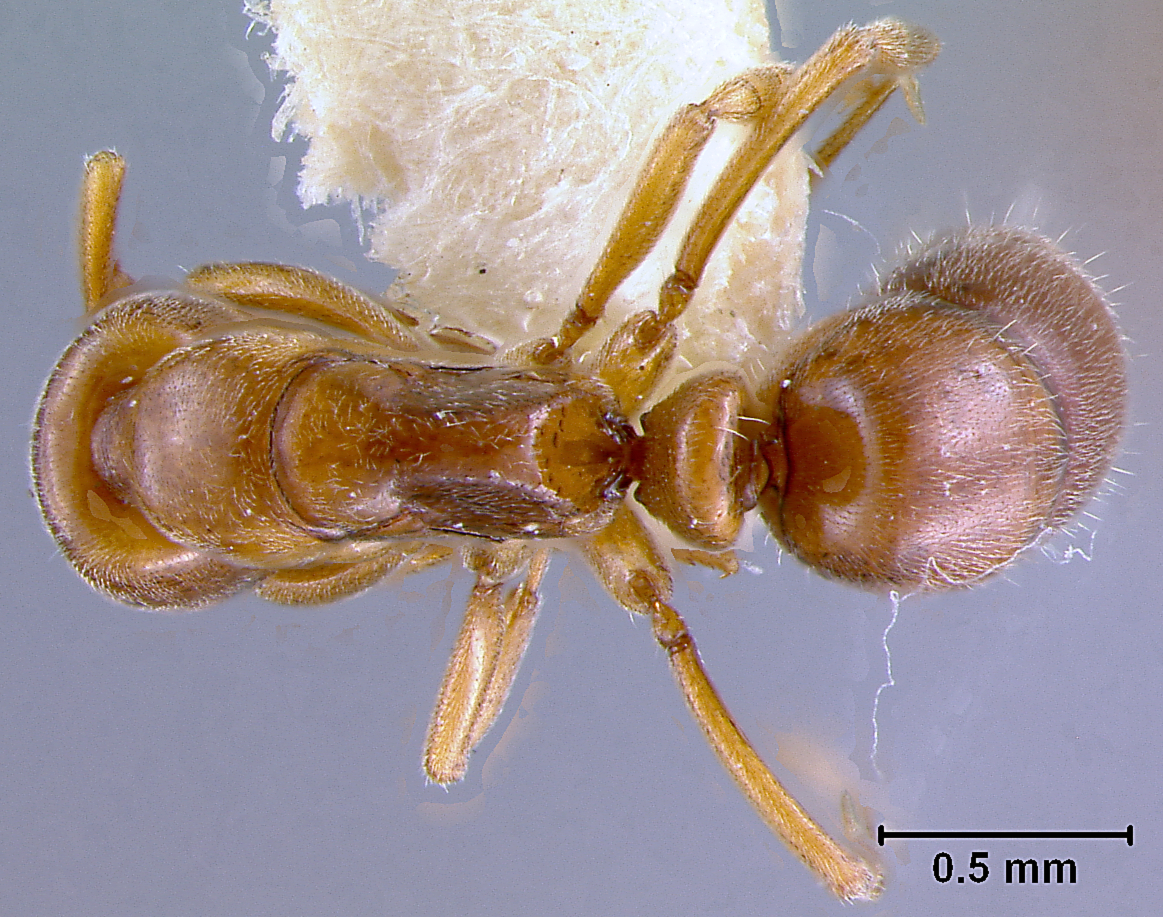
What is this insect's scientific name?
Ponera congrua
